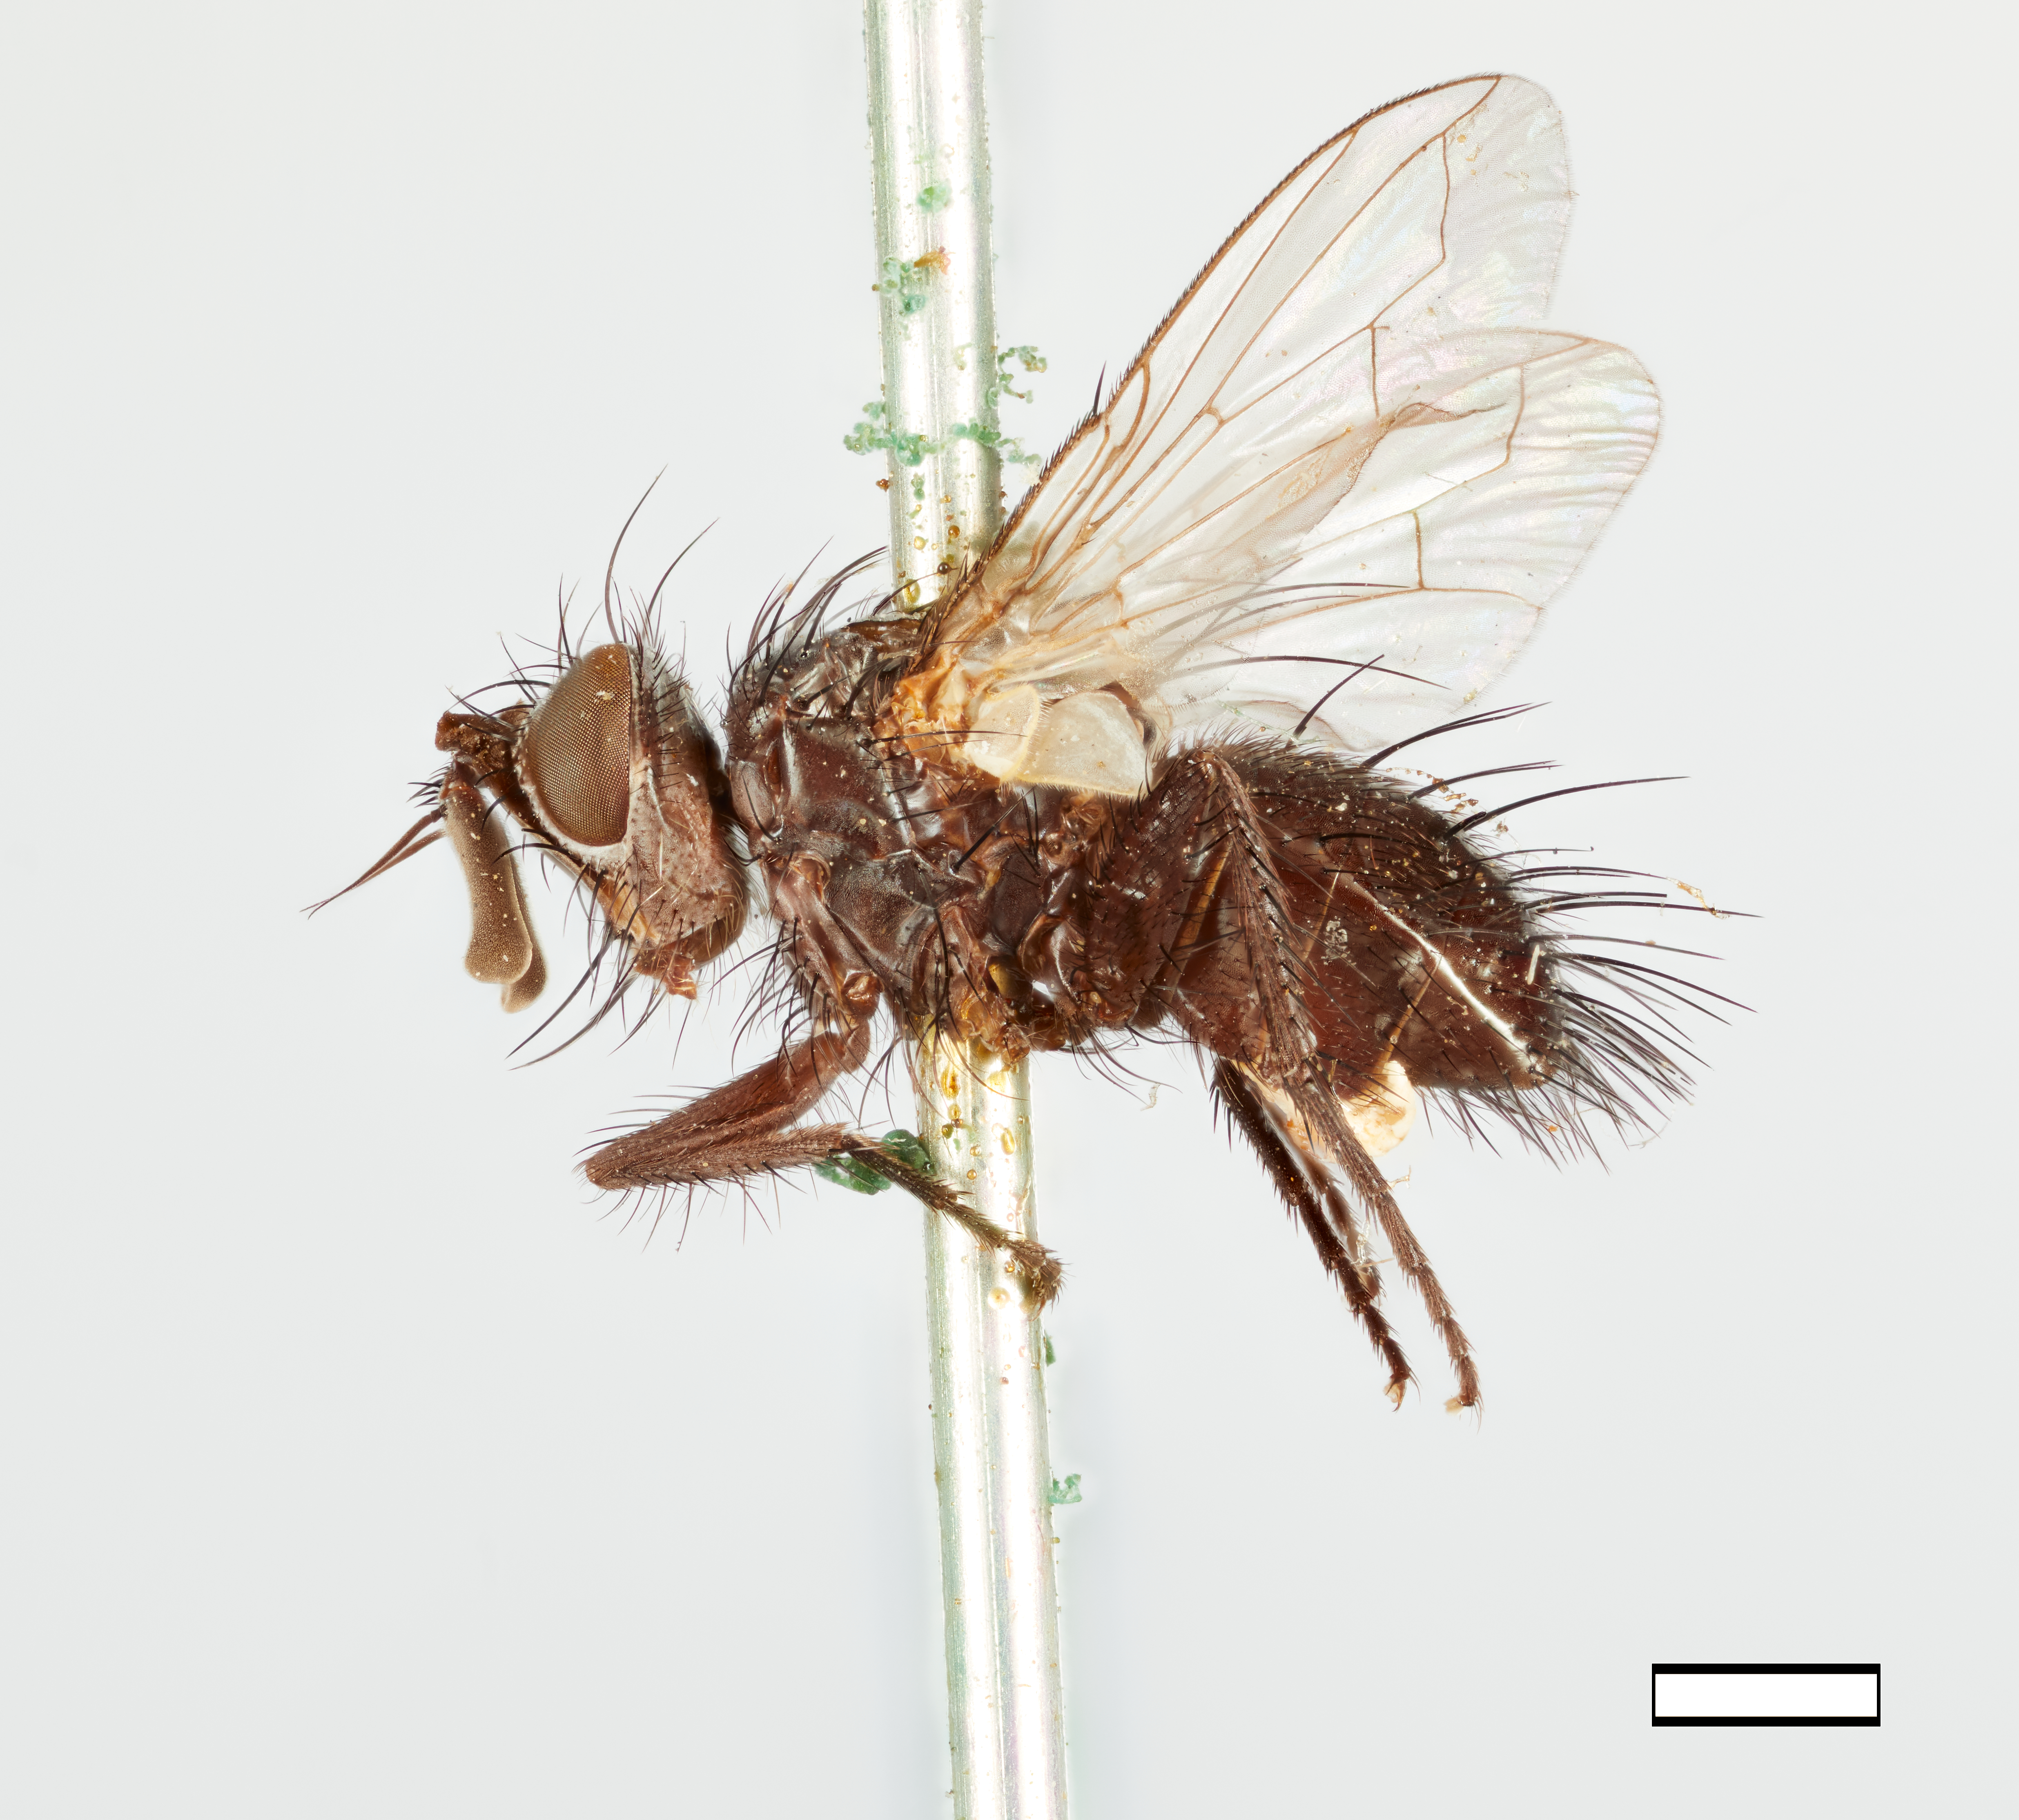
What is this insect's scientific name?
Polideosoma rohweri
